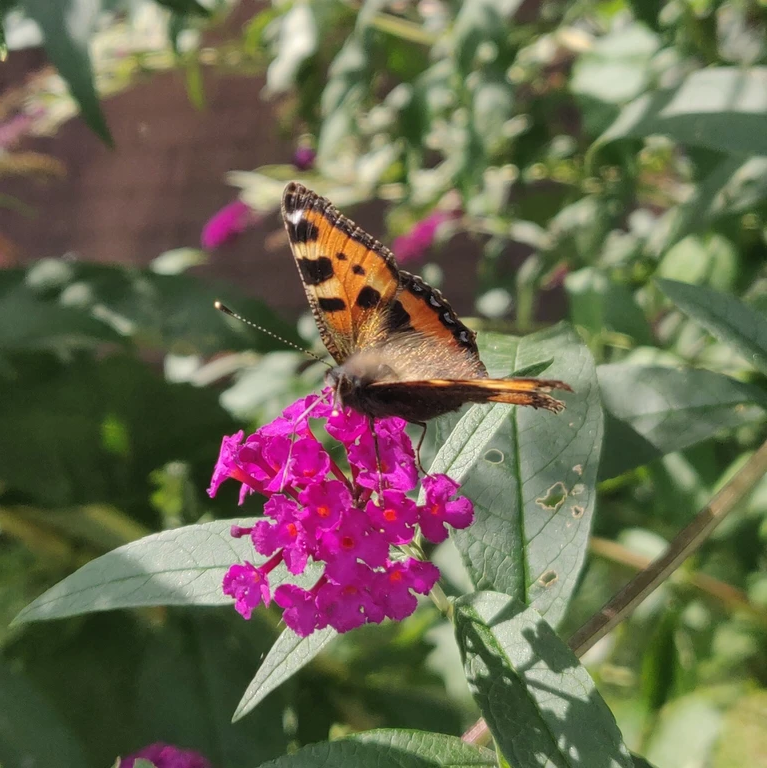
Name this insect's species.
Aglais urticae
